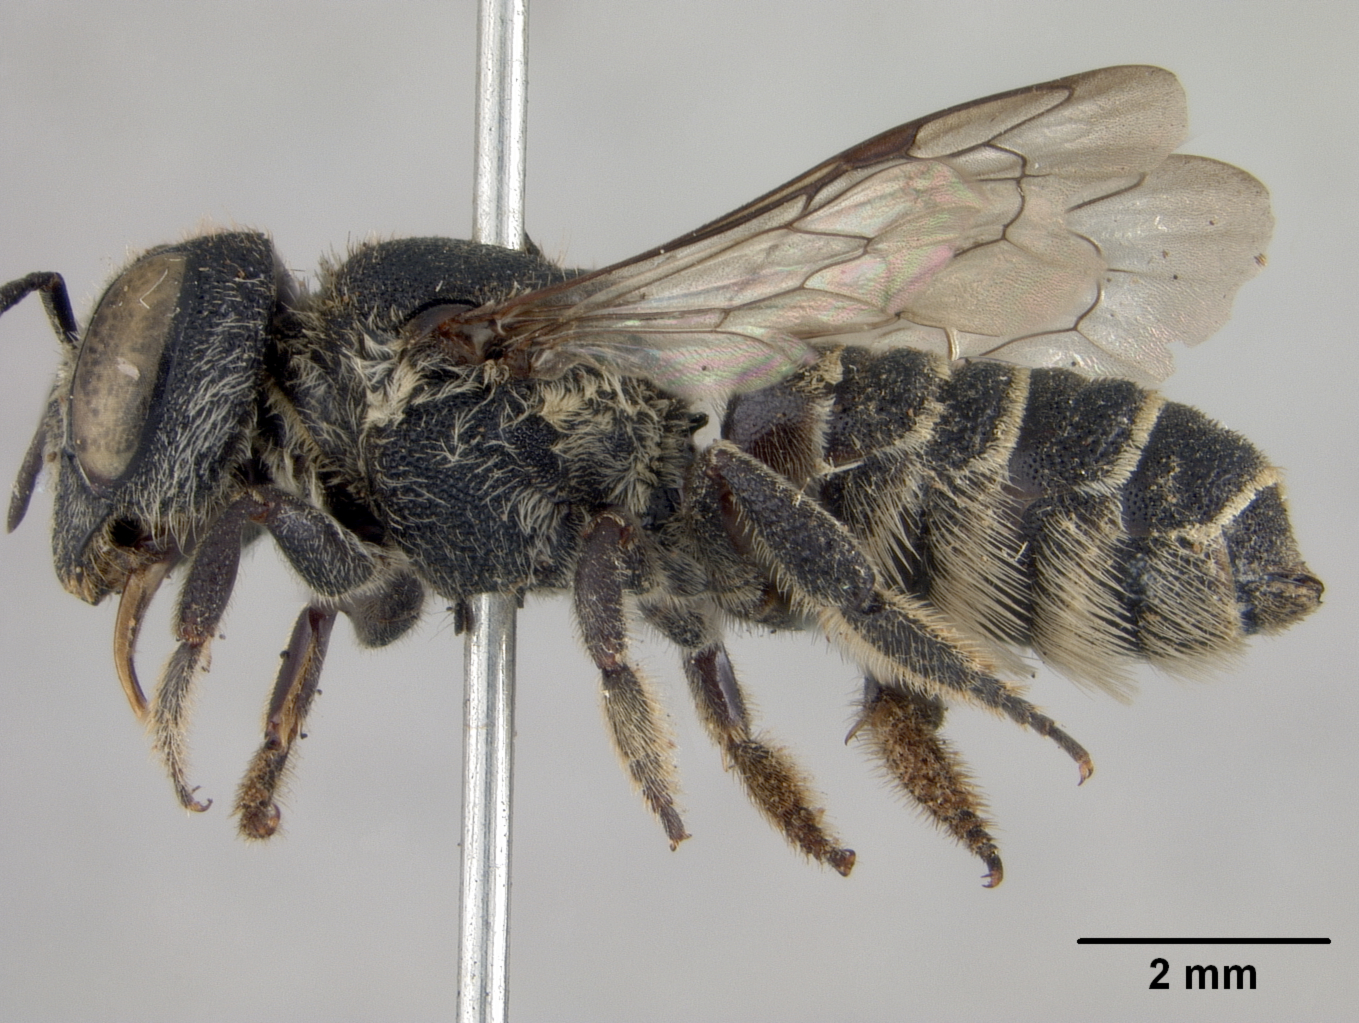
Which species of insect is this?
Megachile sasakiella
